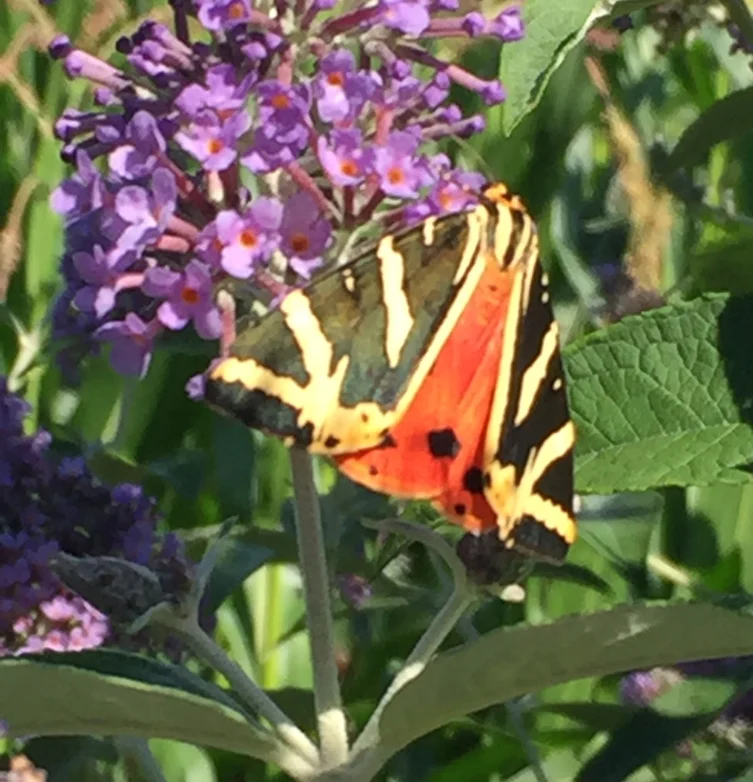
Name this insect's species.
Euplagia quadripunctaria
